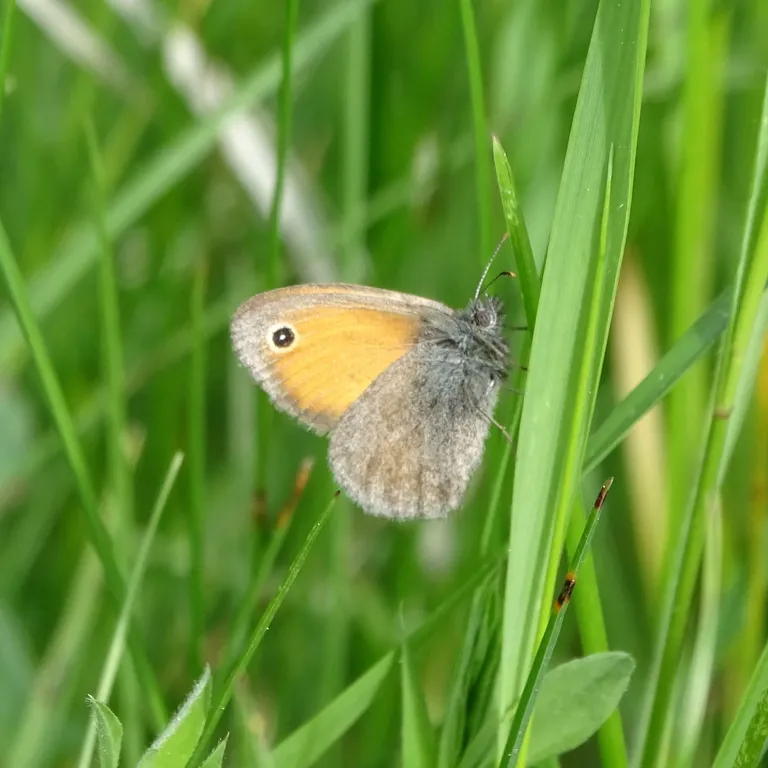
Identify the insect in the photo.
Coenonympha pamphilus
